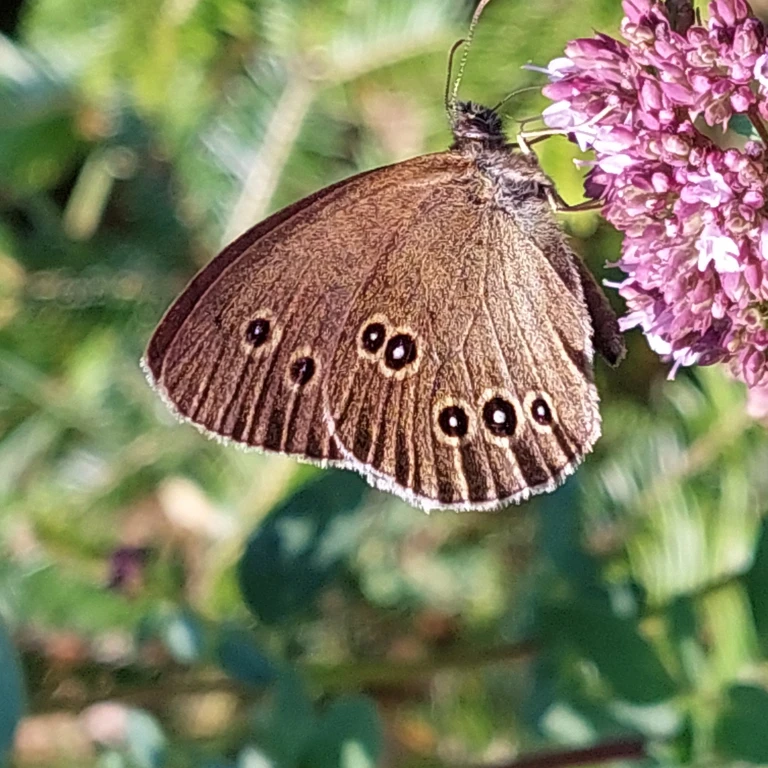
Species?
Aphantopus hyperantus
